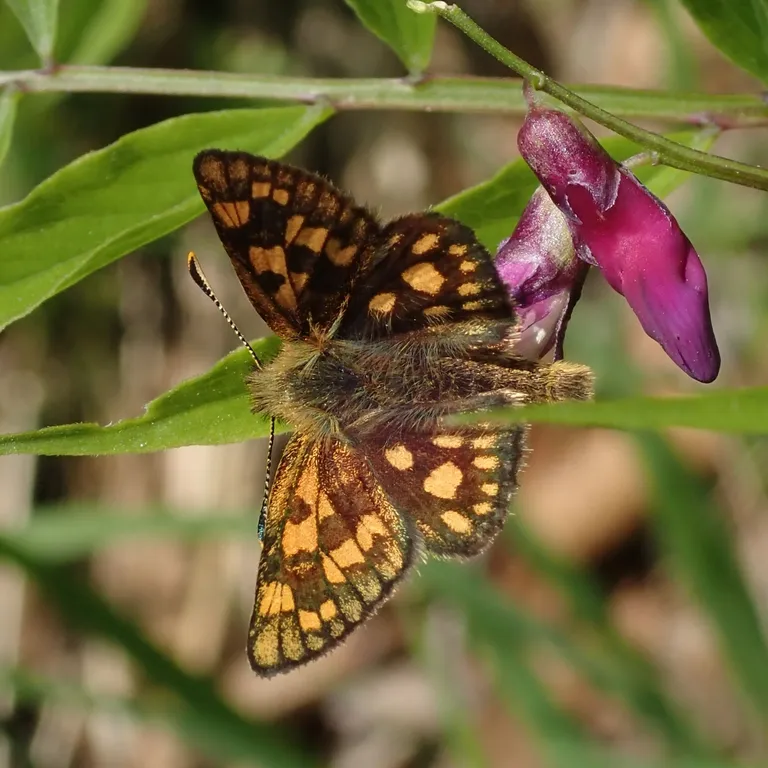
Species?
Carterocephalus palaemon
